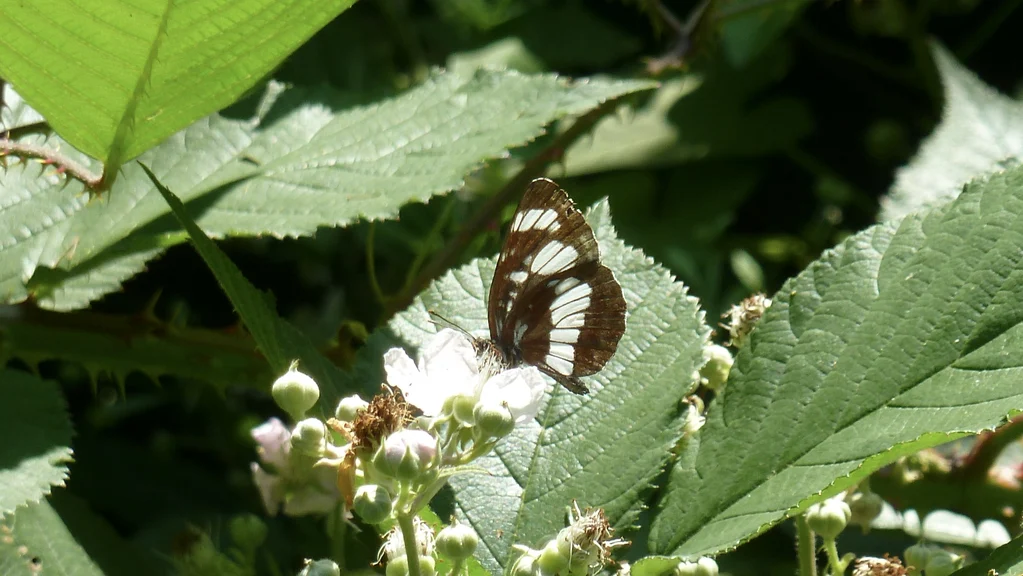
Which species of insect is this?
Neptis rivularis
